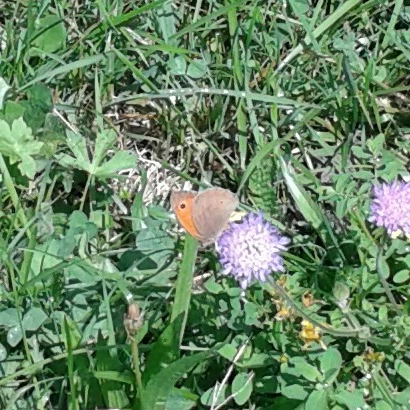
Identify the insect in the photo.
Maniola jurtina
